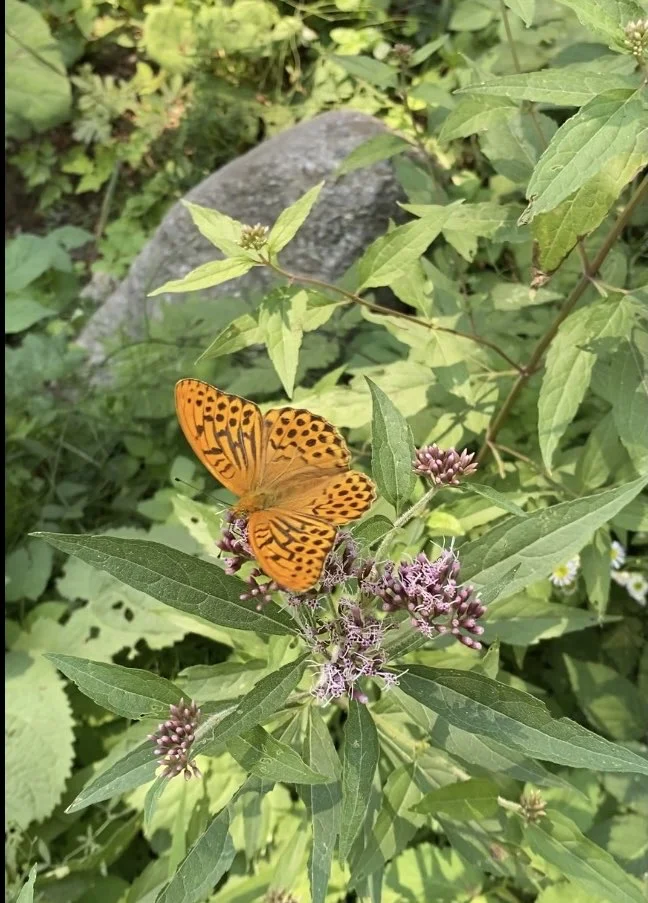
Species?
Argynnis paphia
